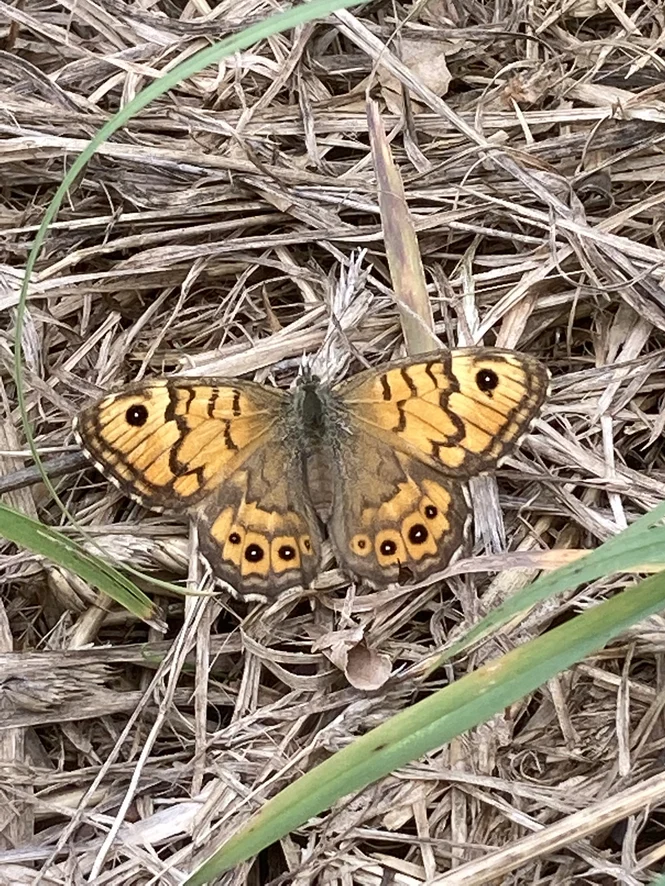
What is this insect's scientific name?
Lasiommata megera (also Pararge megera)
